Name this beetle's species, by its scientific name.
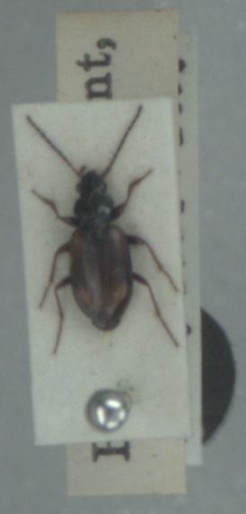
Bembidion bruxellense
